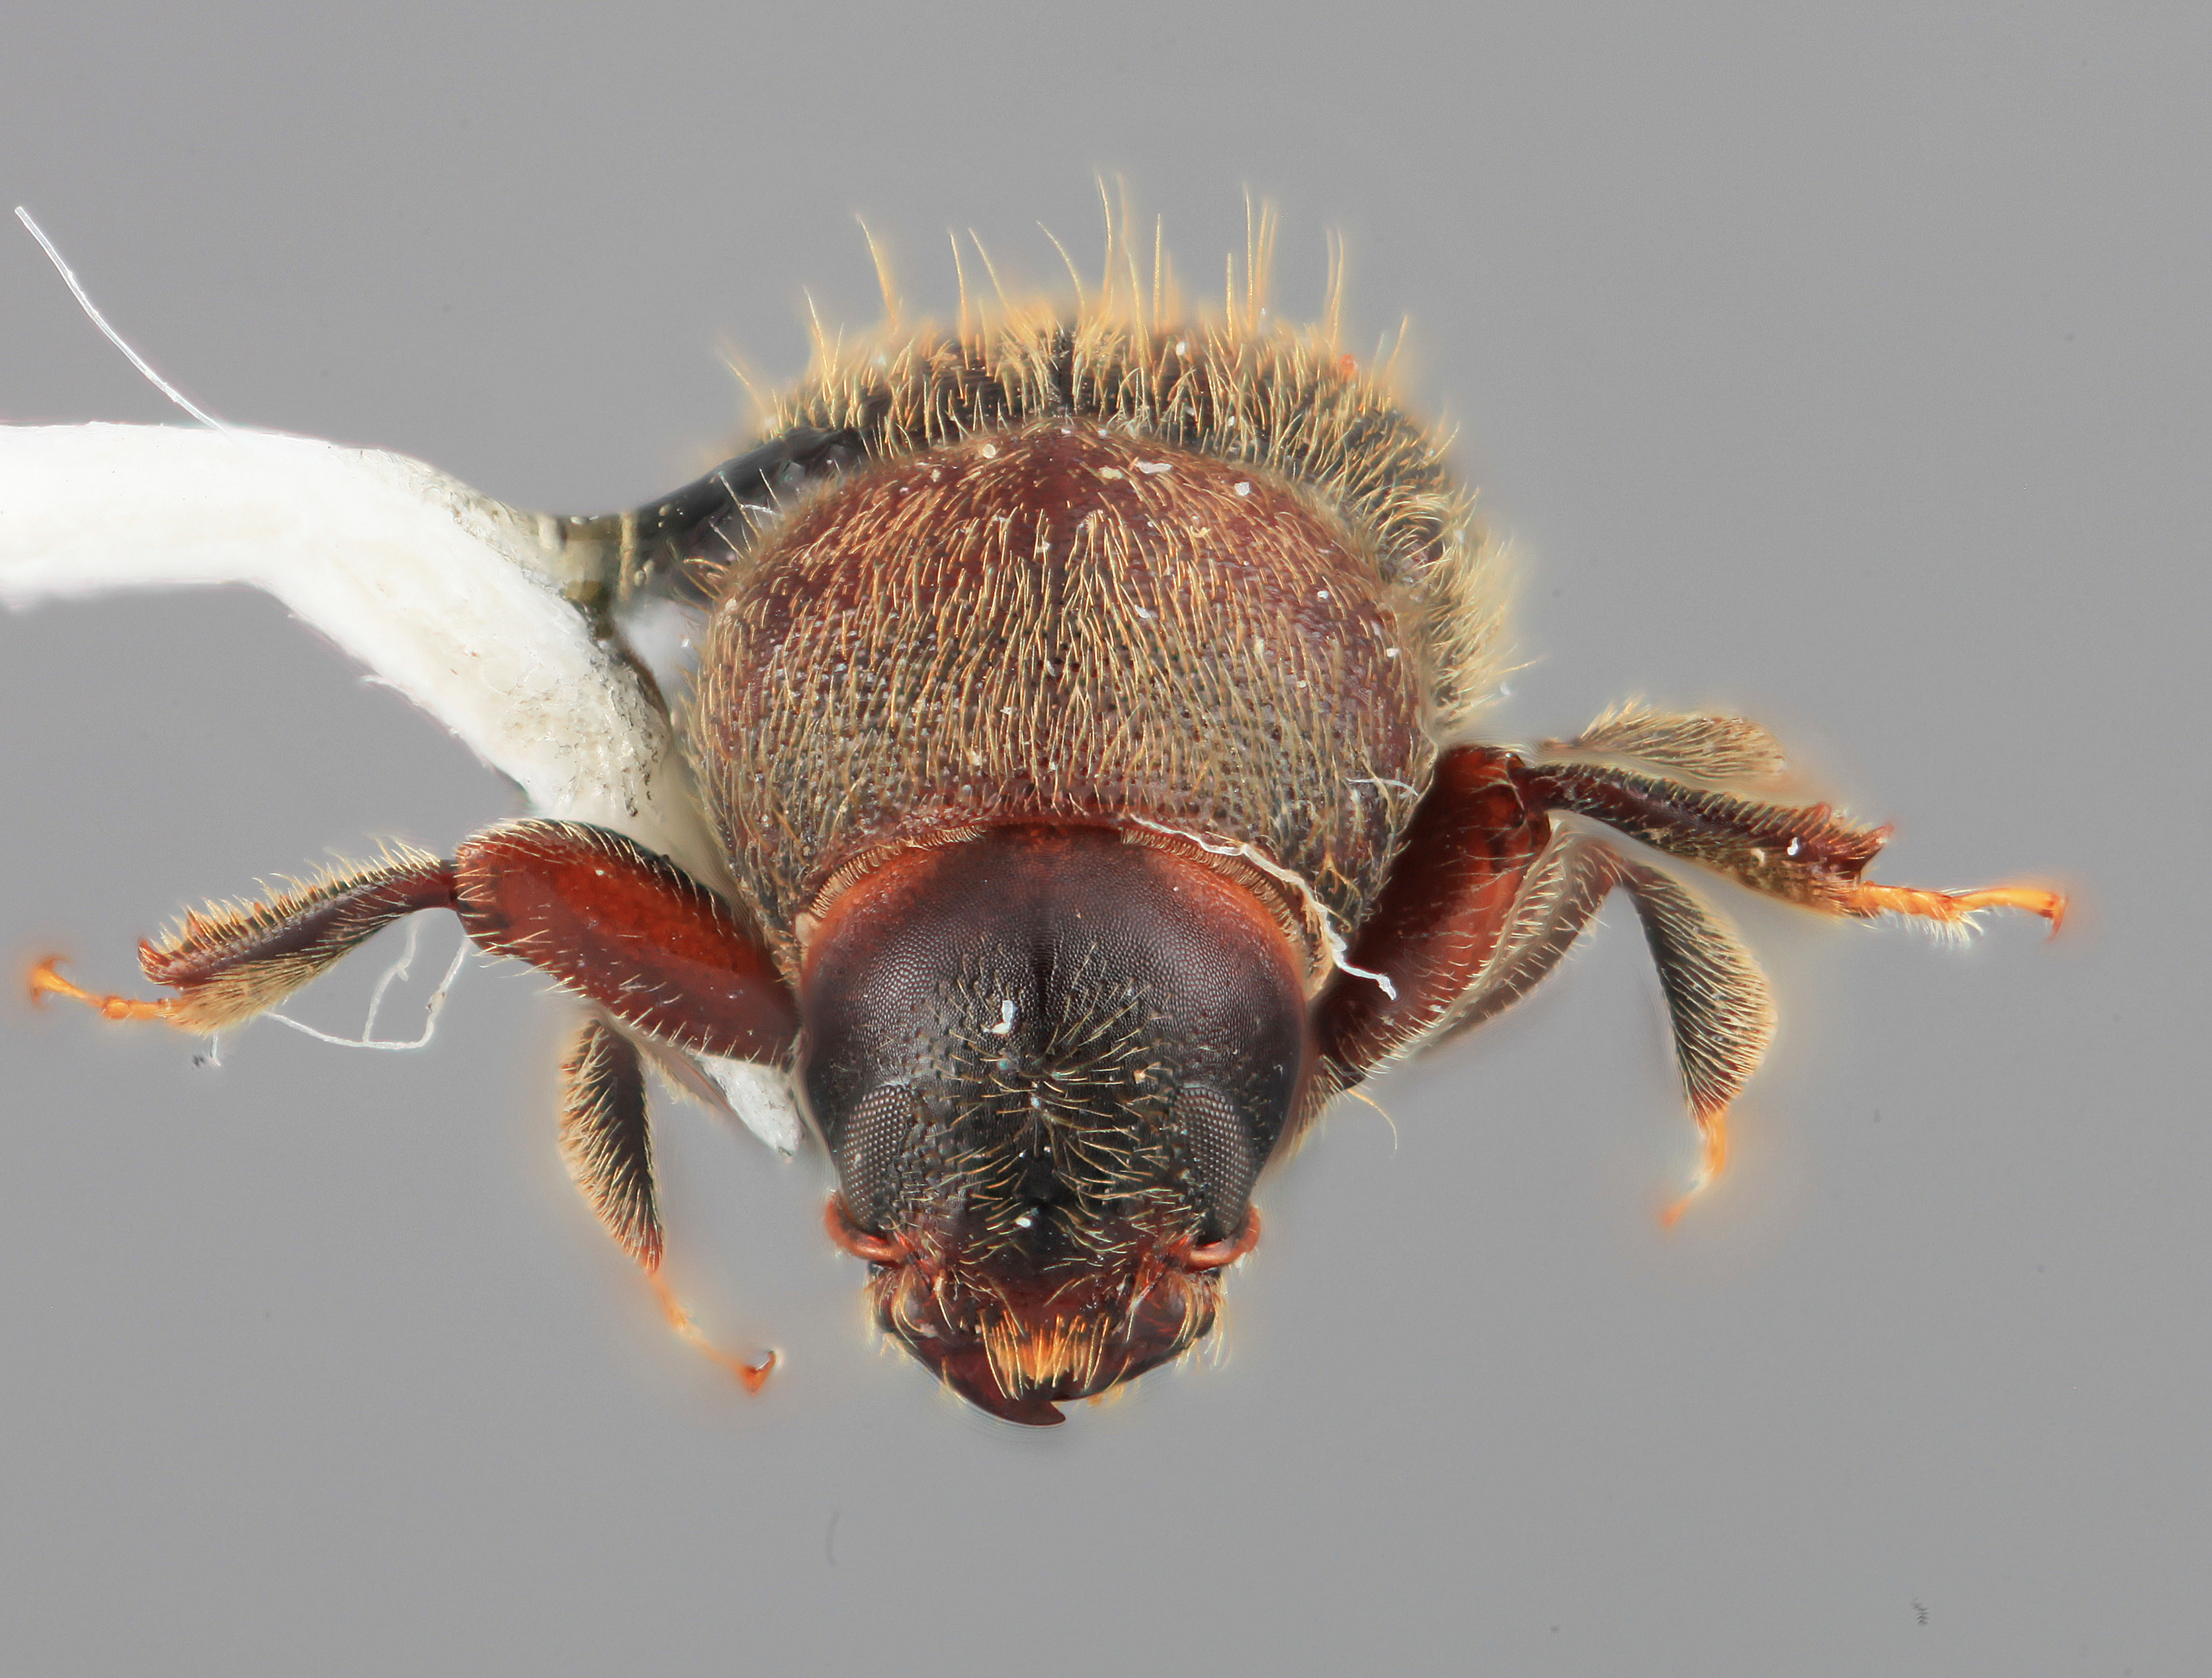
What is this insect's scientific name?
Scolytodes opacus
